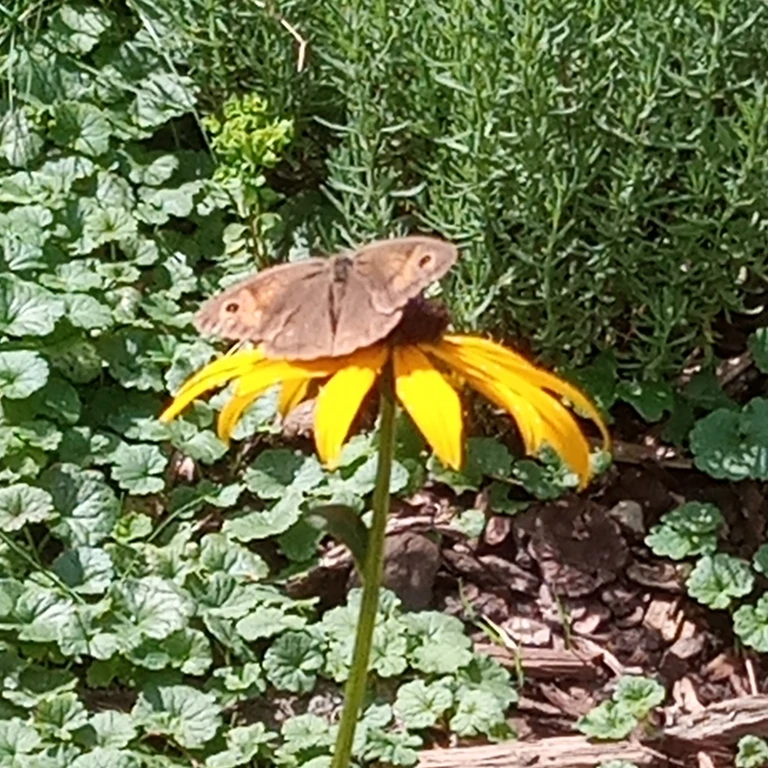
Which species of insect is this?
Maniola jurtina
